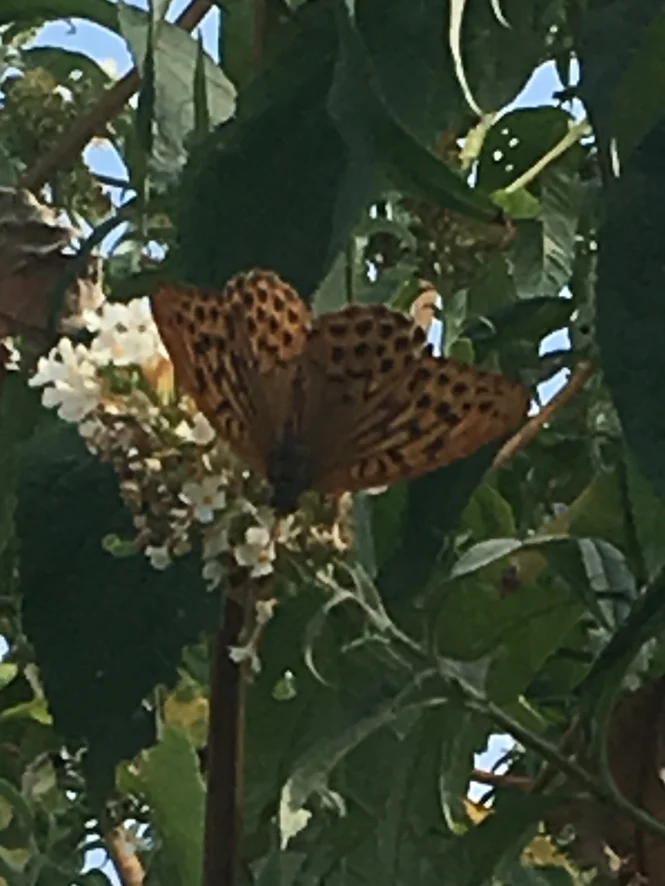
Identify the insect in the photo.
Argynnis paphia
